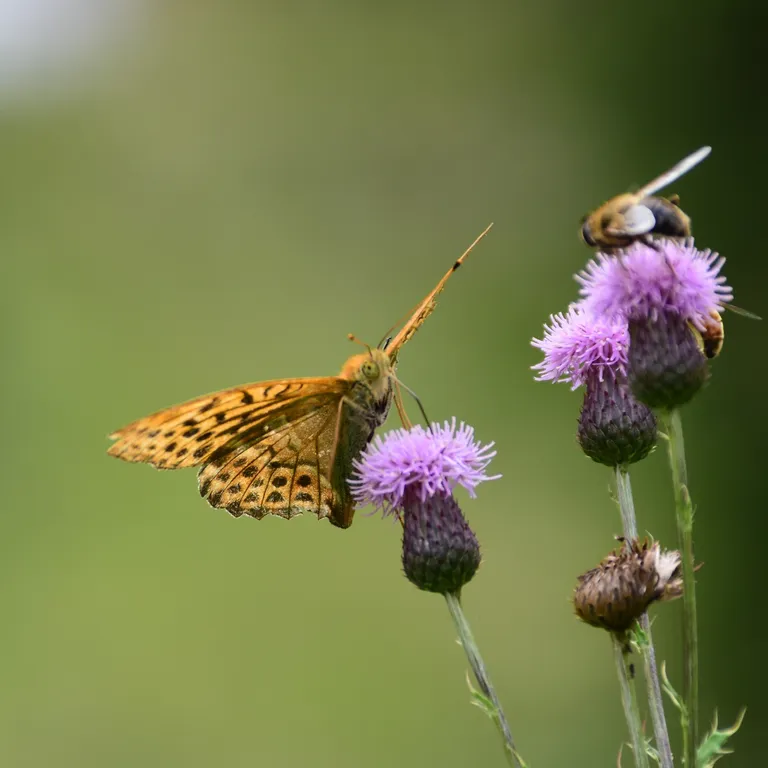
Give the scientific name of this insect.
Argynnis paphia
